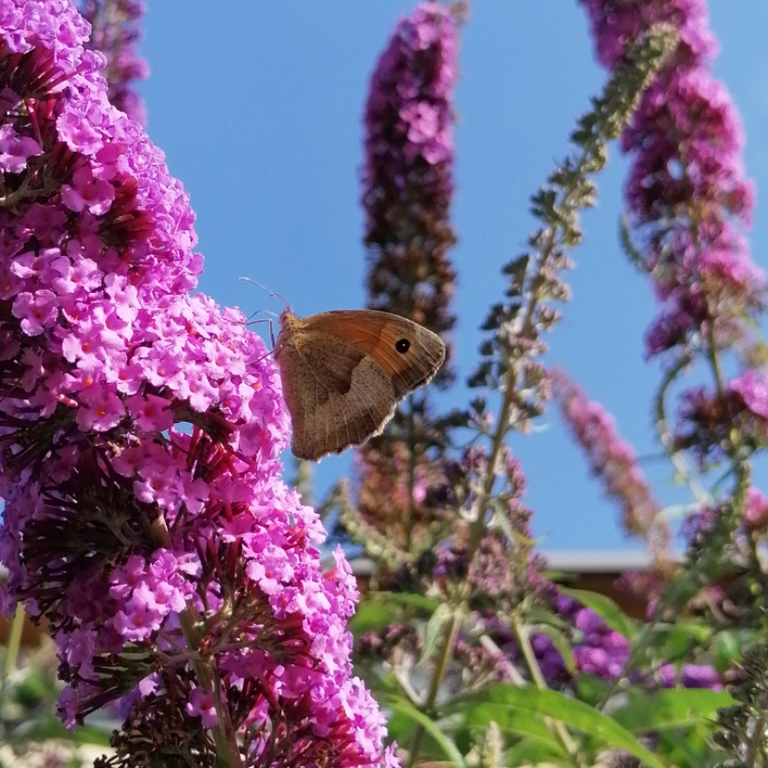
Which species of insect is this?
Maniola jurtina
